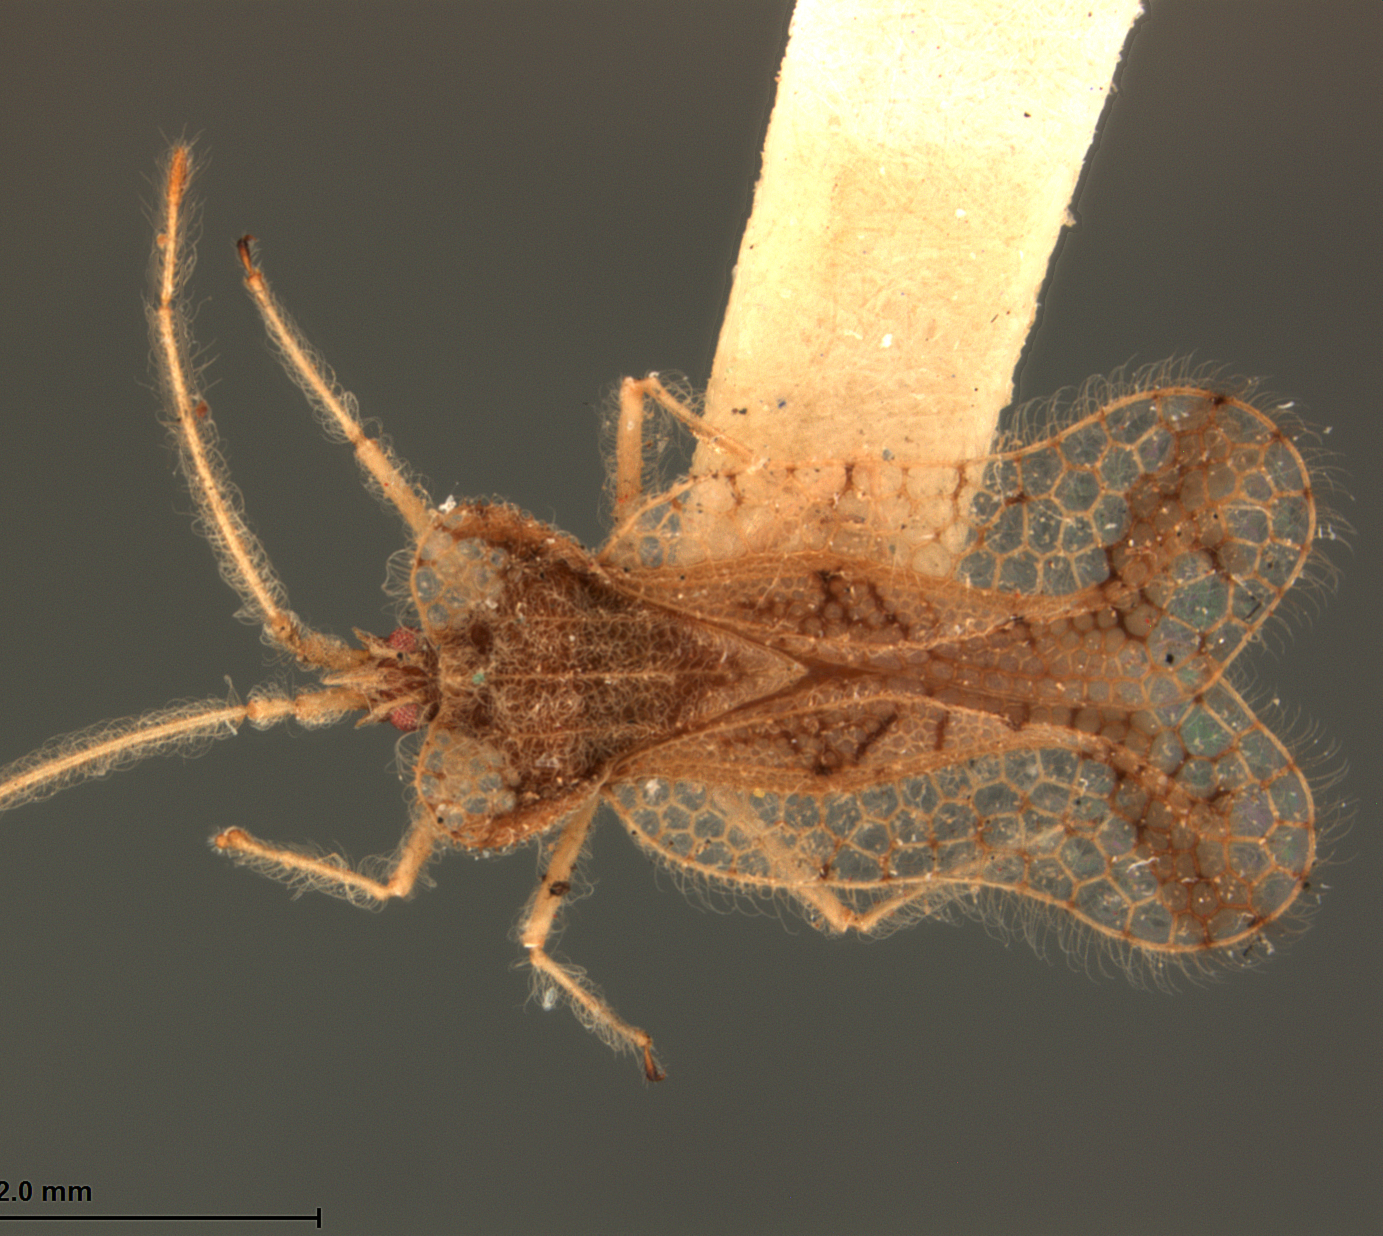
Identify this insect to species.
Pogonostyla discrega
